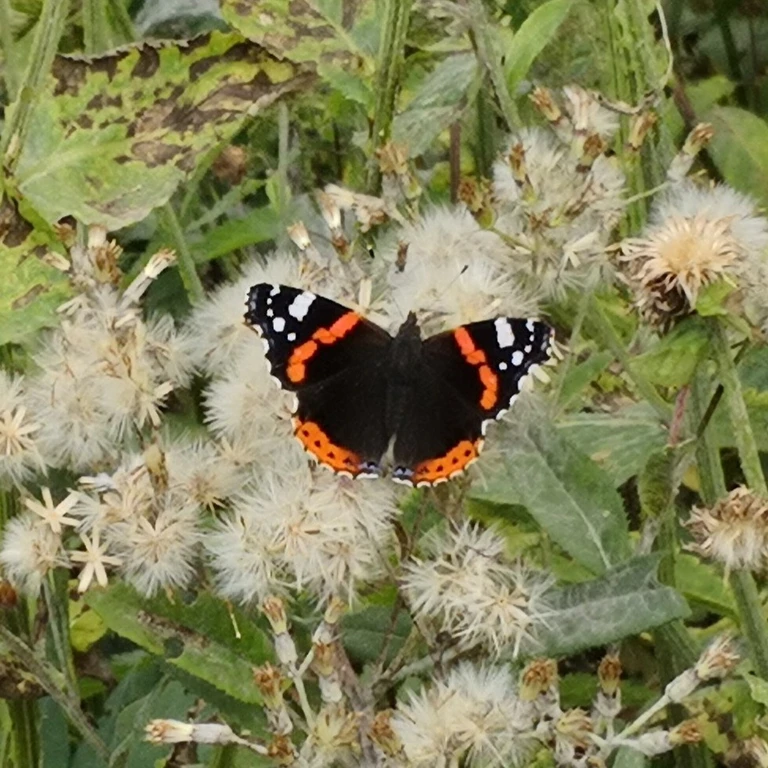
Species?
Vanessa atalanta
